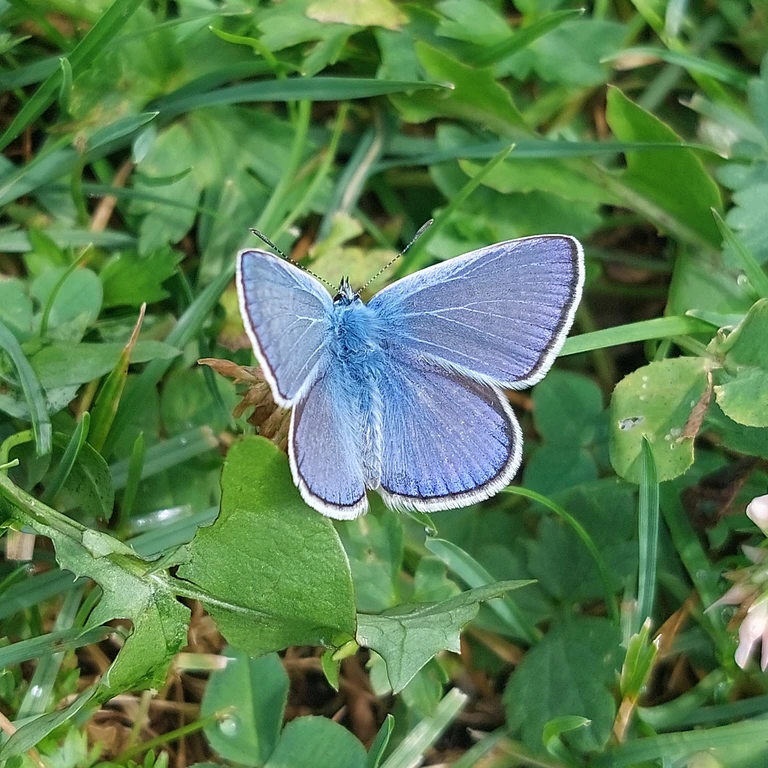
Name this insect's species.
Polyommatus icarus
